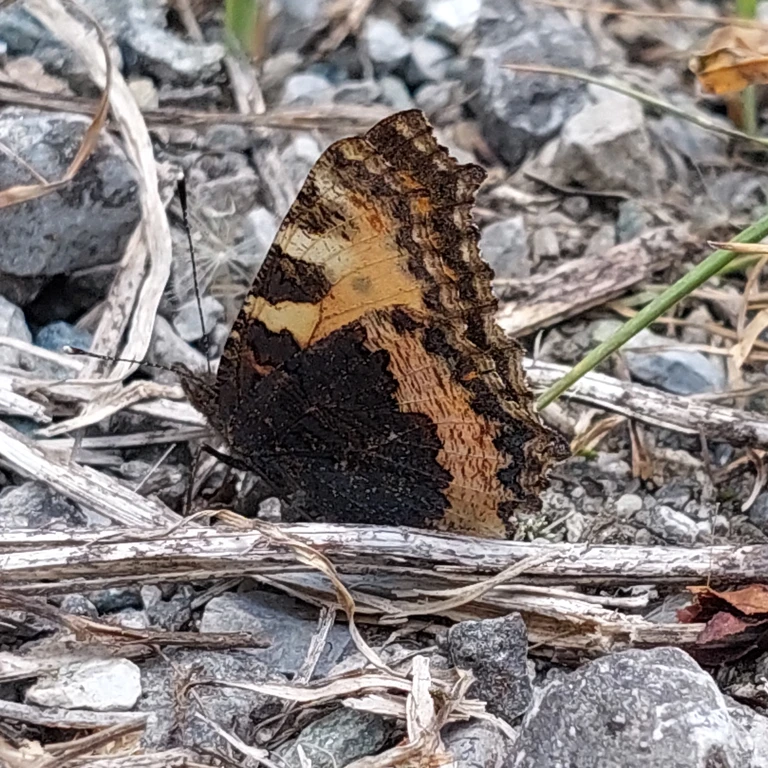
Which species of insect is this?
Aglais urticae
